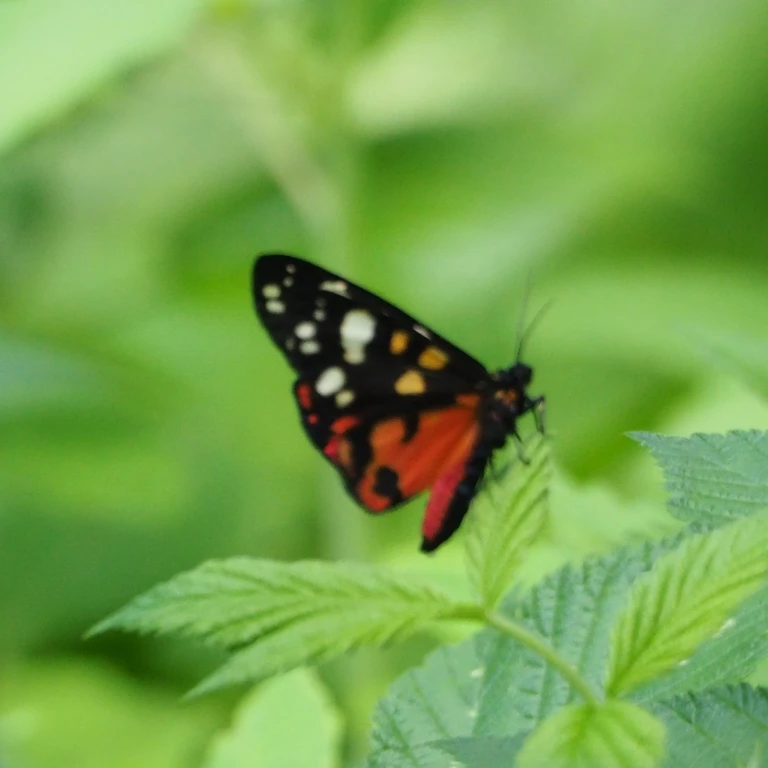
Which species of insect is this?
Callimorpha dominula
